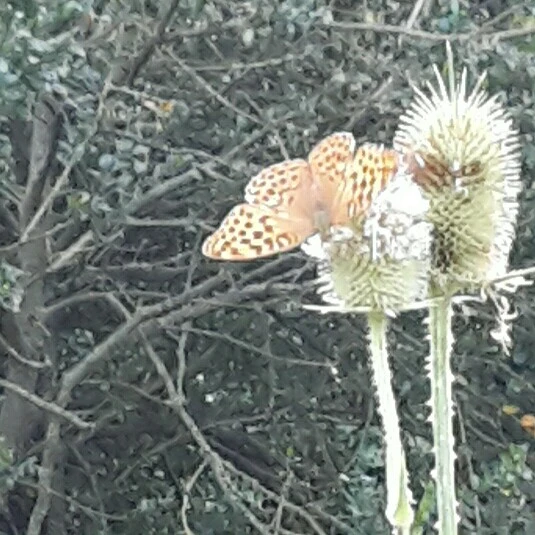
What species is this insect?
Argynnis paphia
